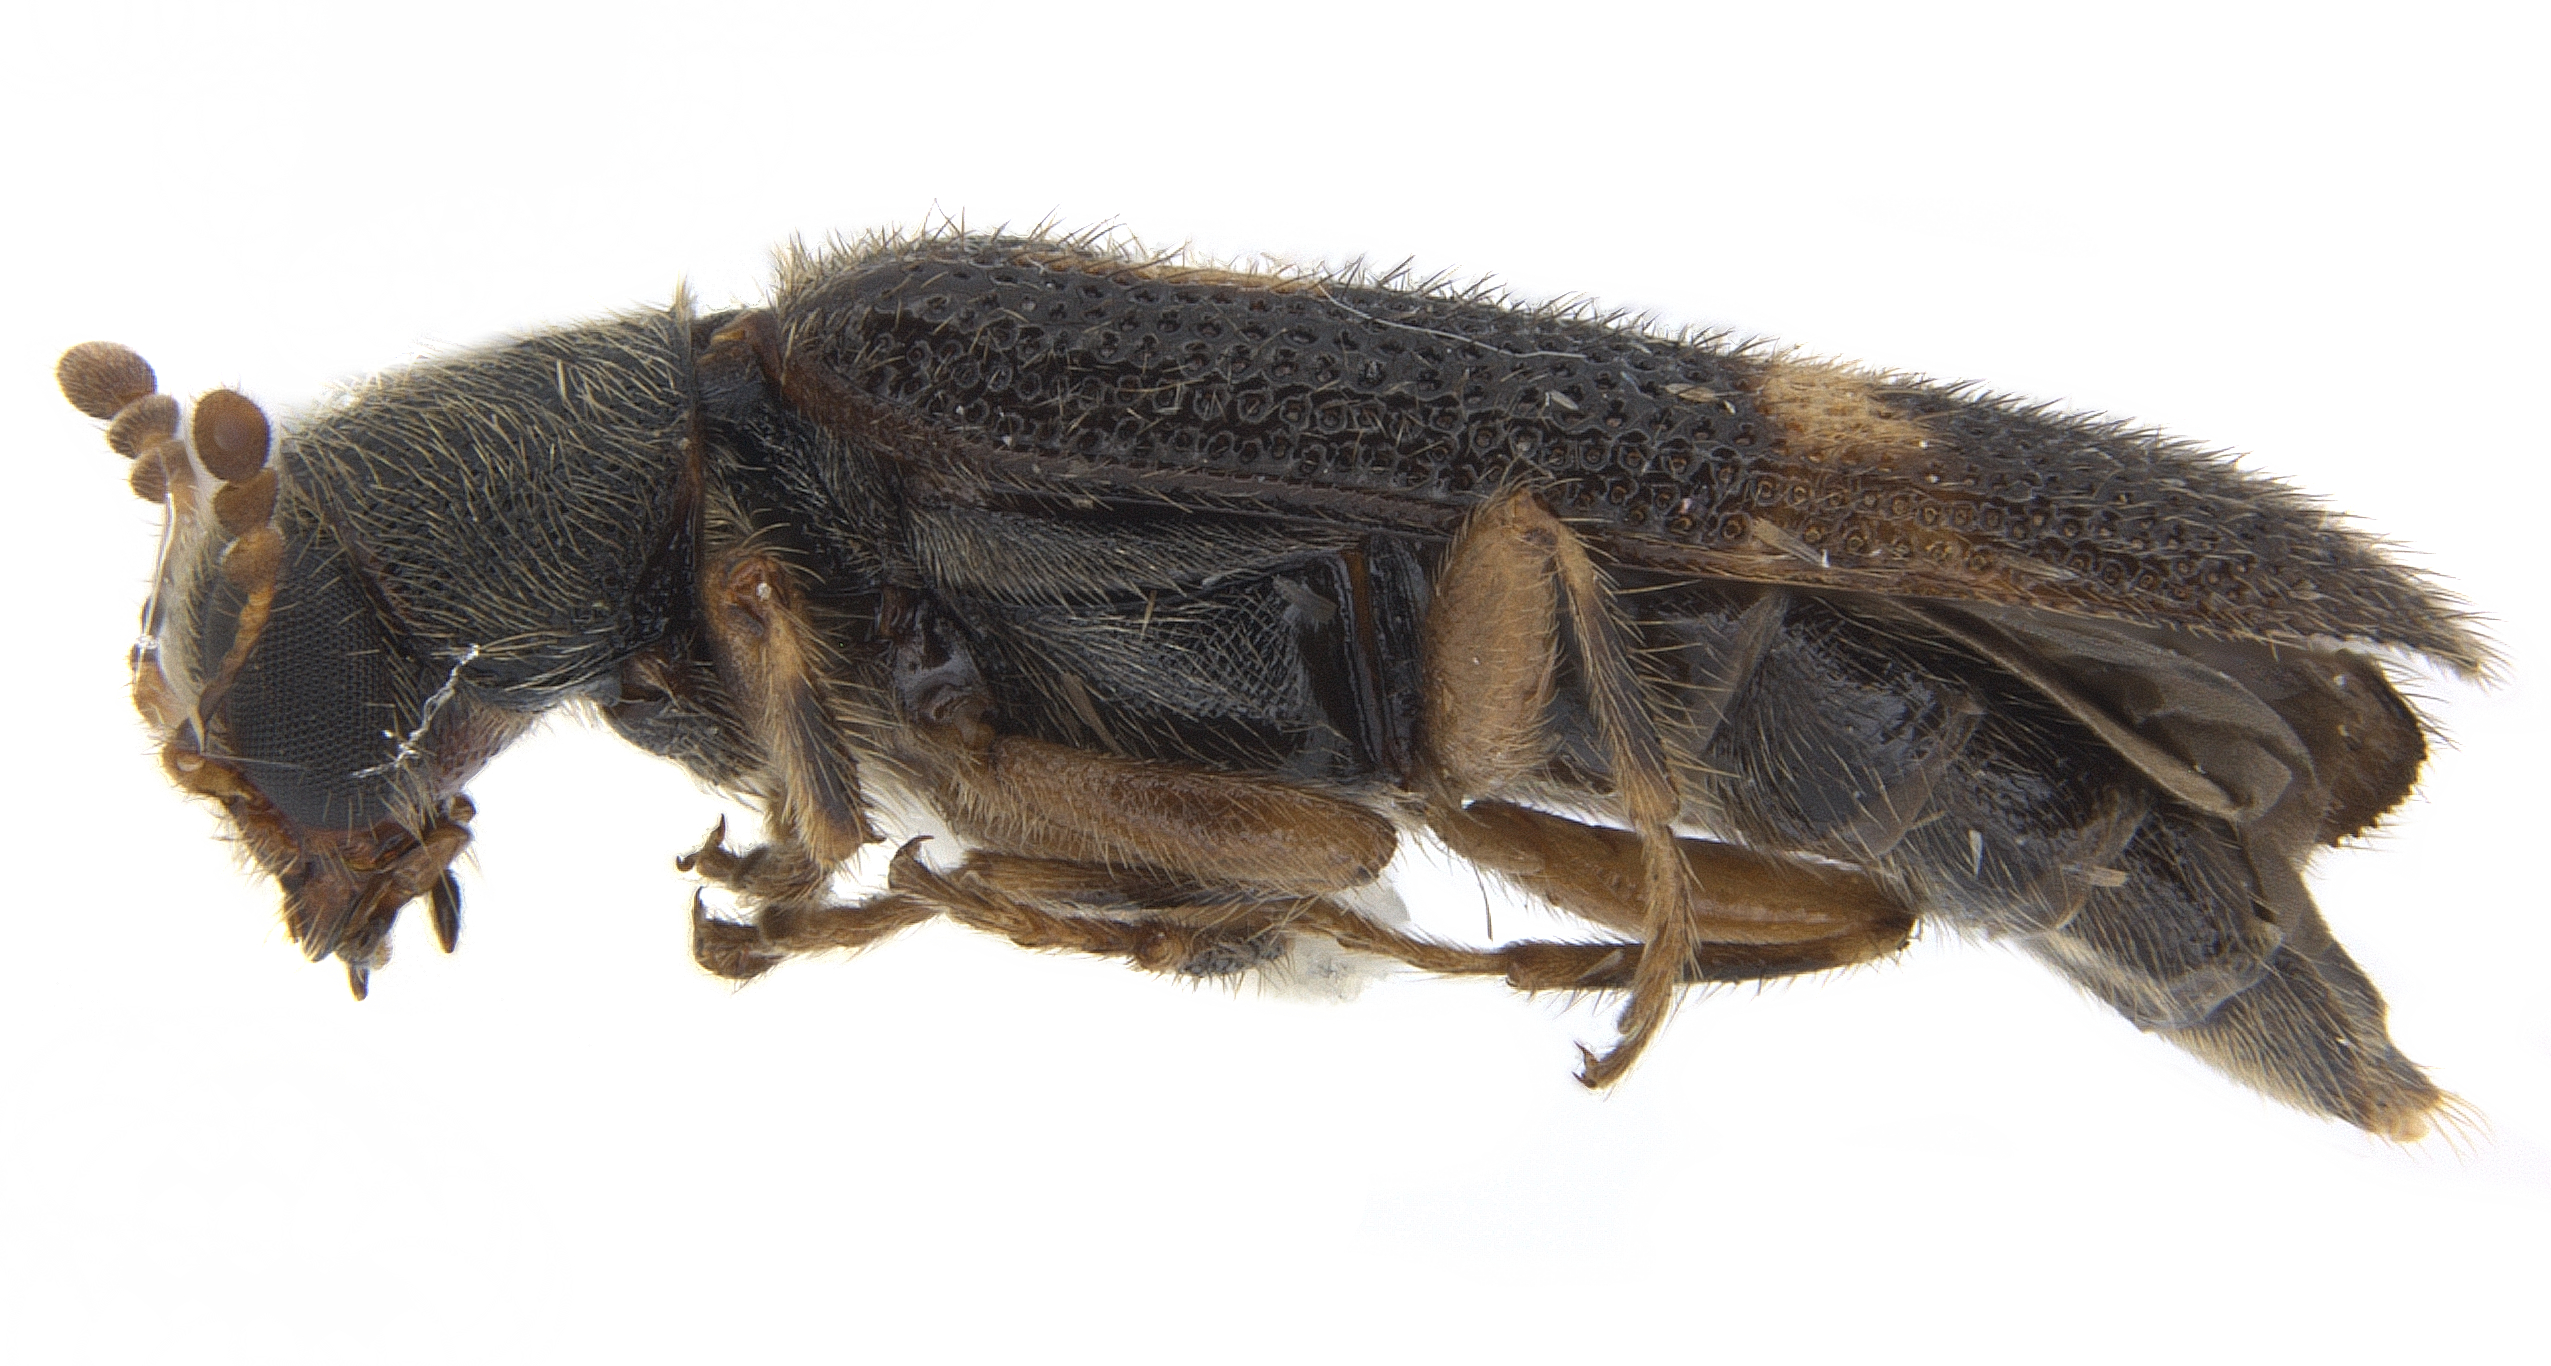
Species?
Madoniella dislocata (also Phlogistosternus dislocatus)
